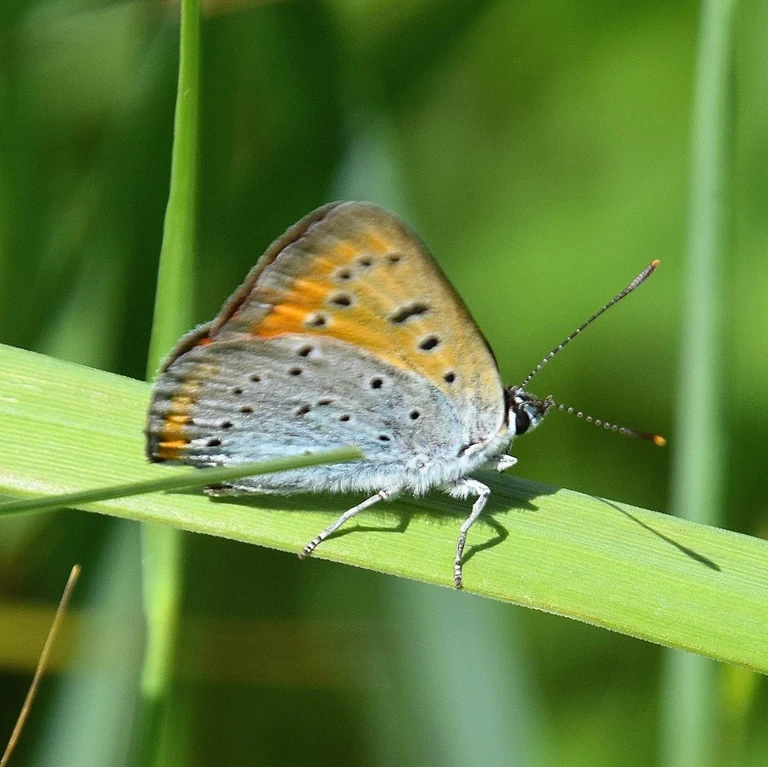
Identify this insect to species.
Lycaena dispar
